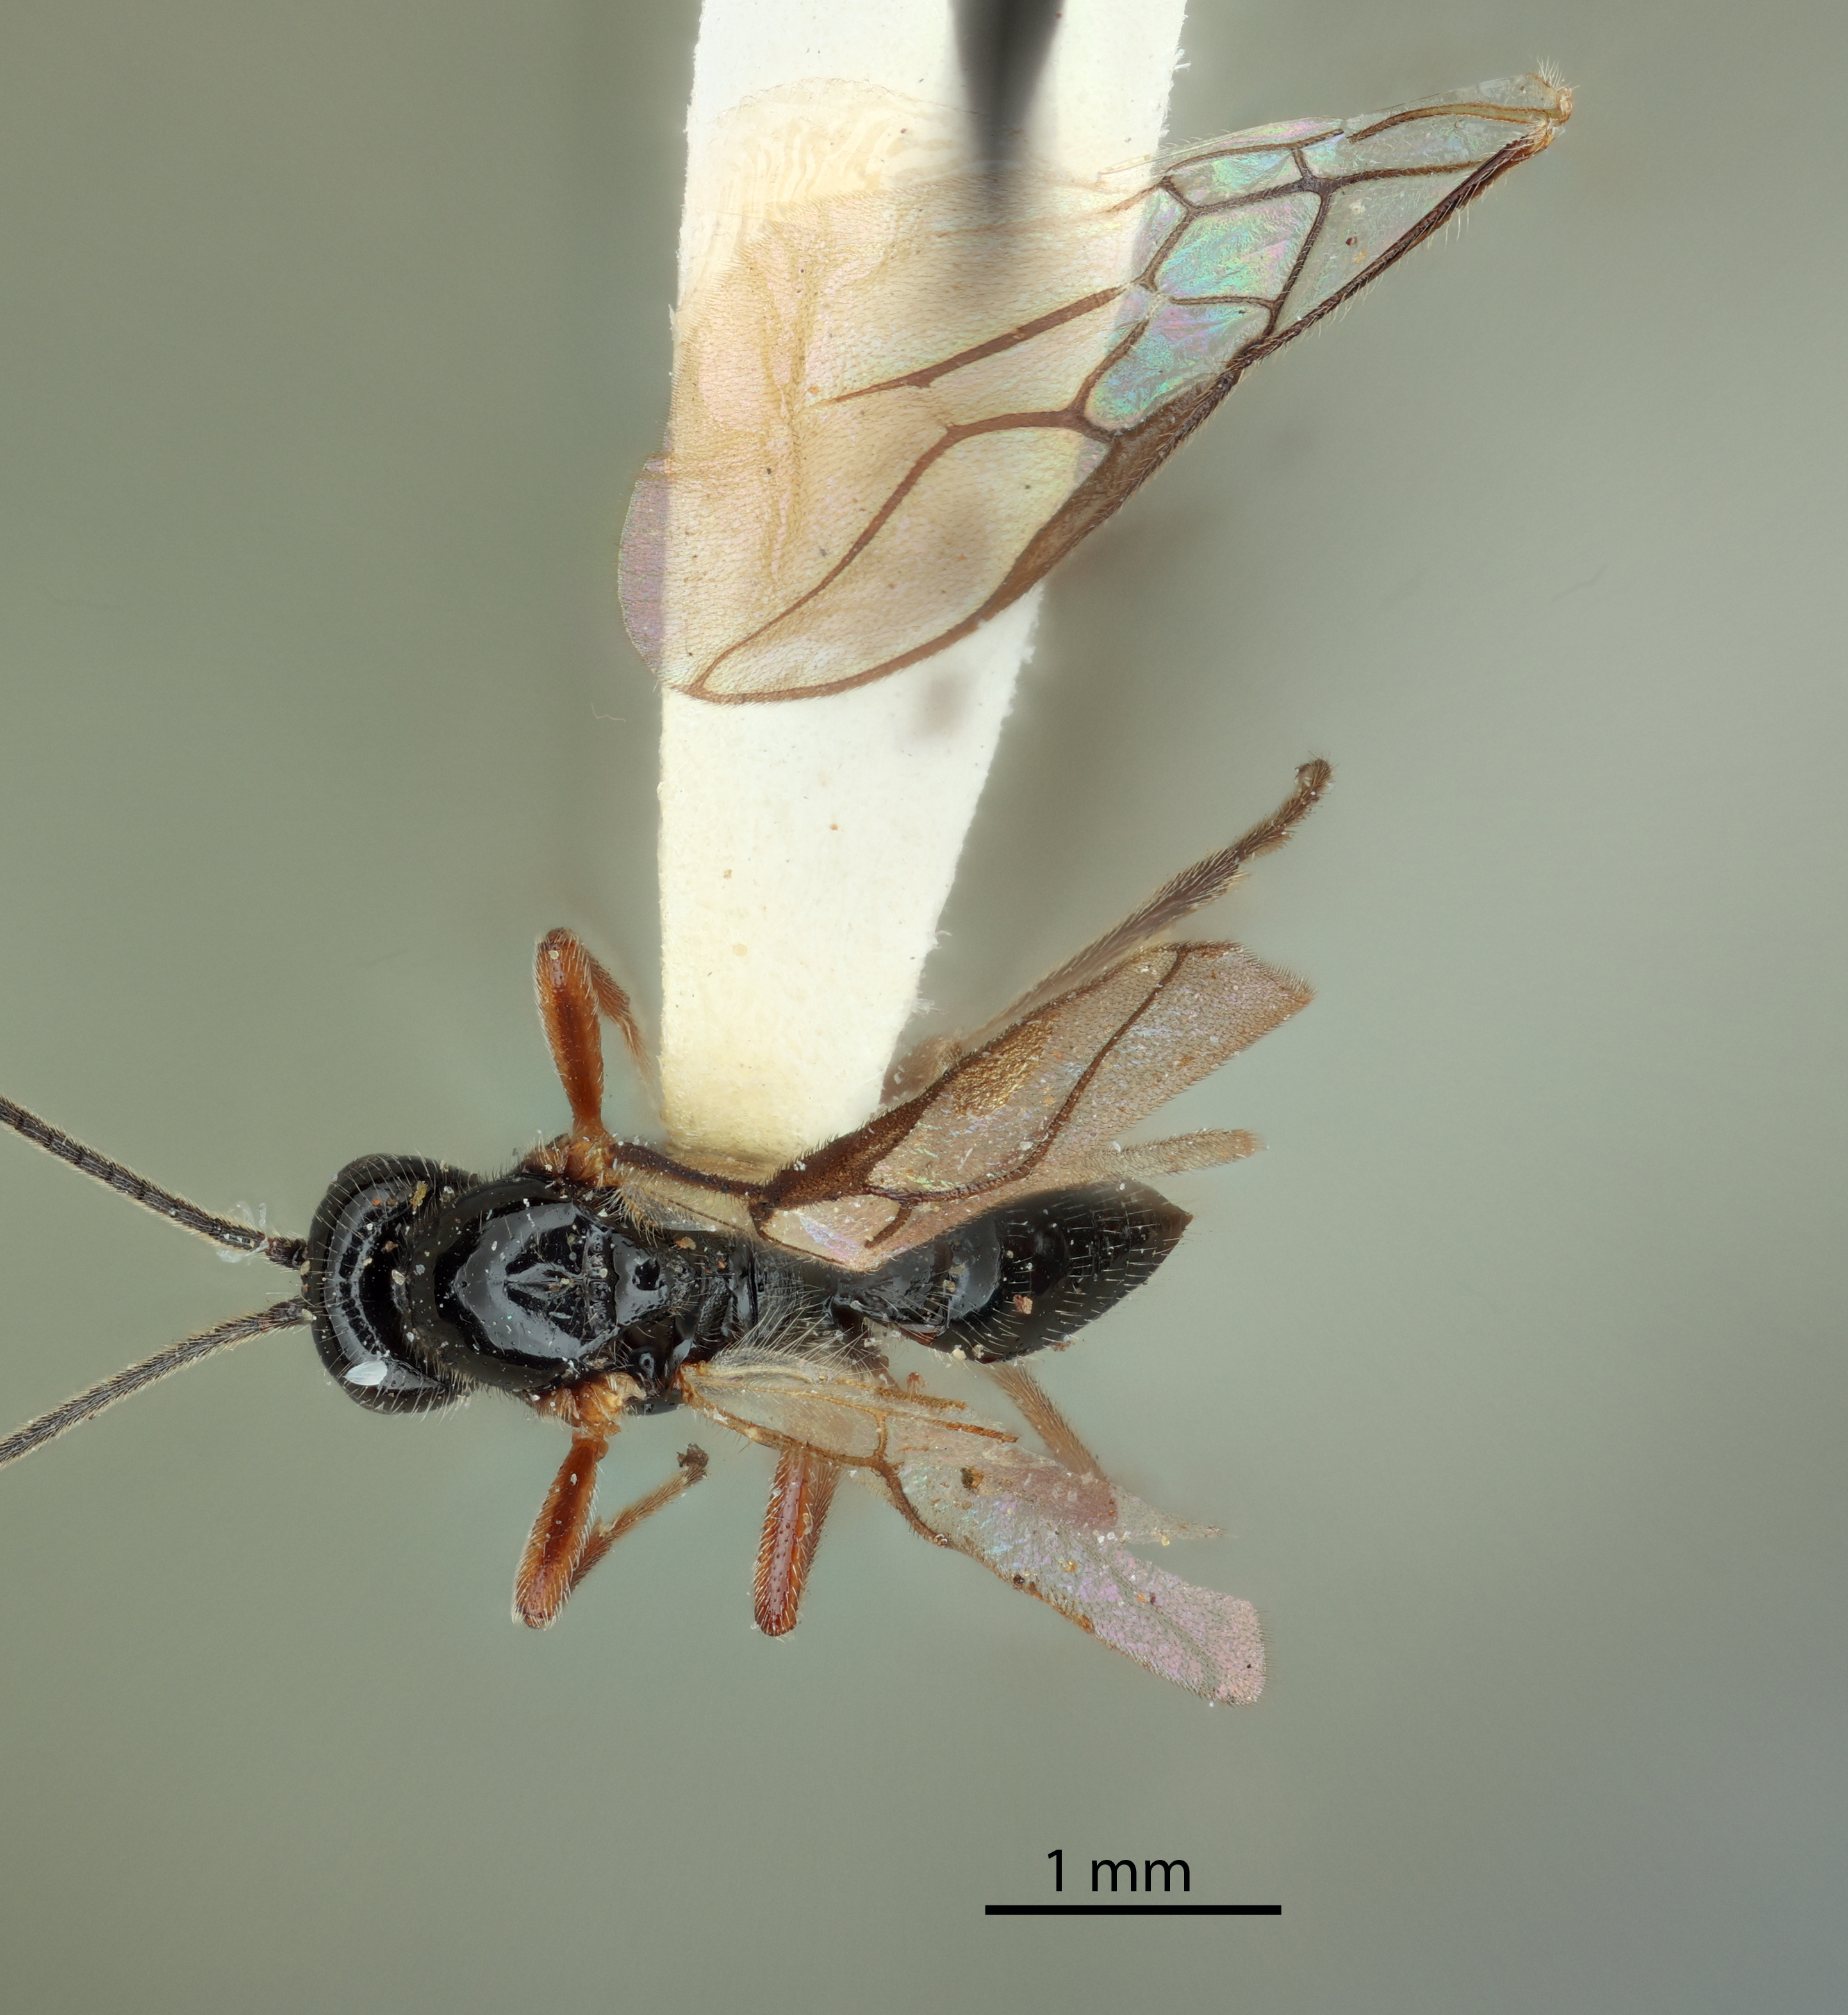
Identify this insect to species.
Opius californicus
